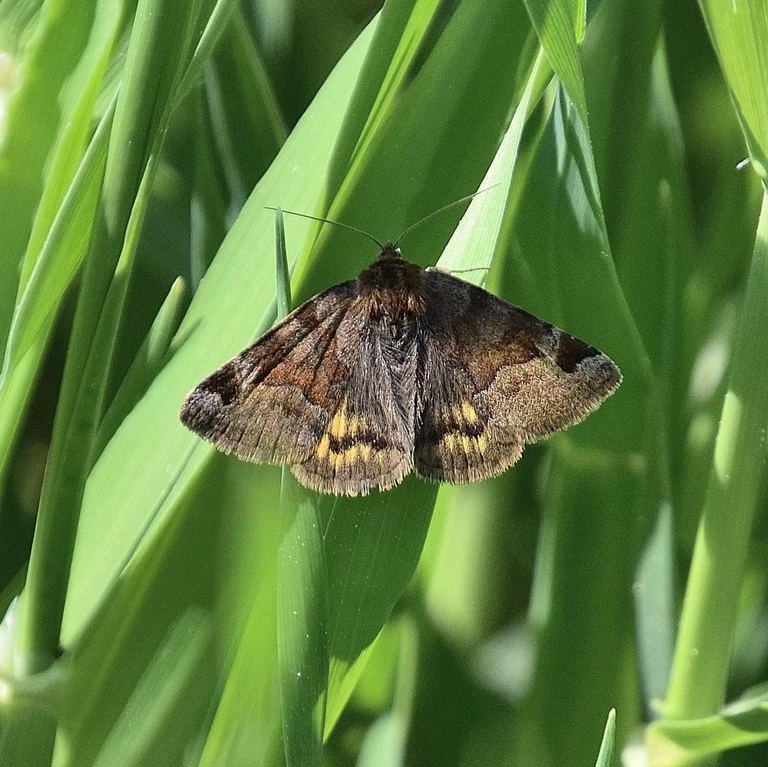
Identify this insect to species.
Euclidia glyphica
